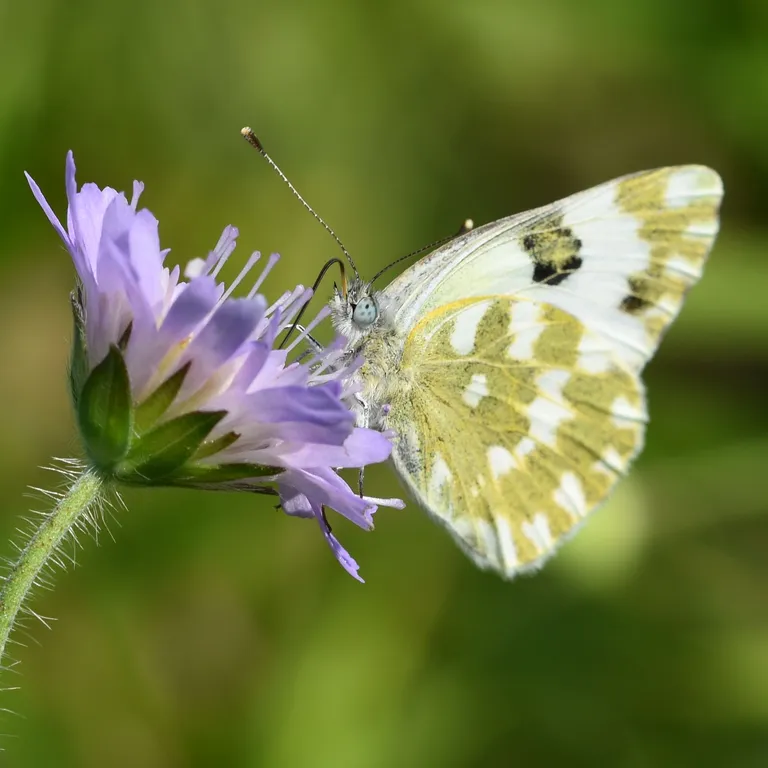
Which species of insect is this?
Pontia edusa
